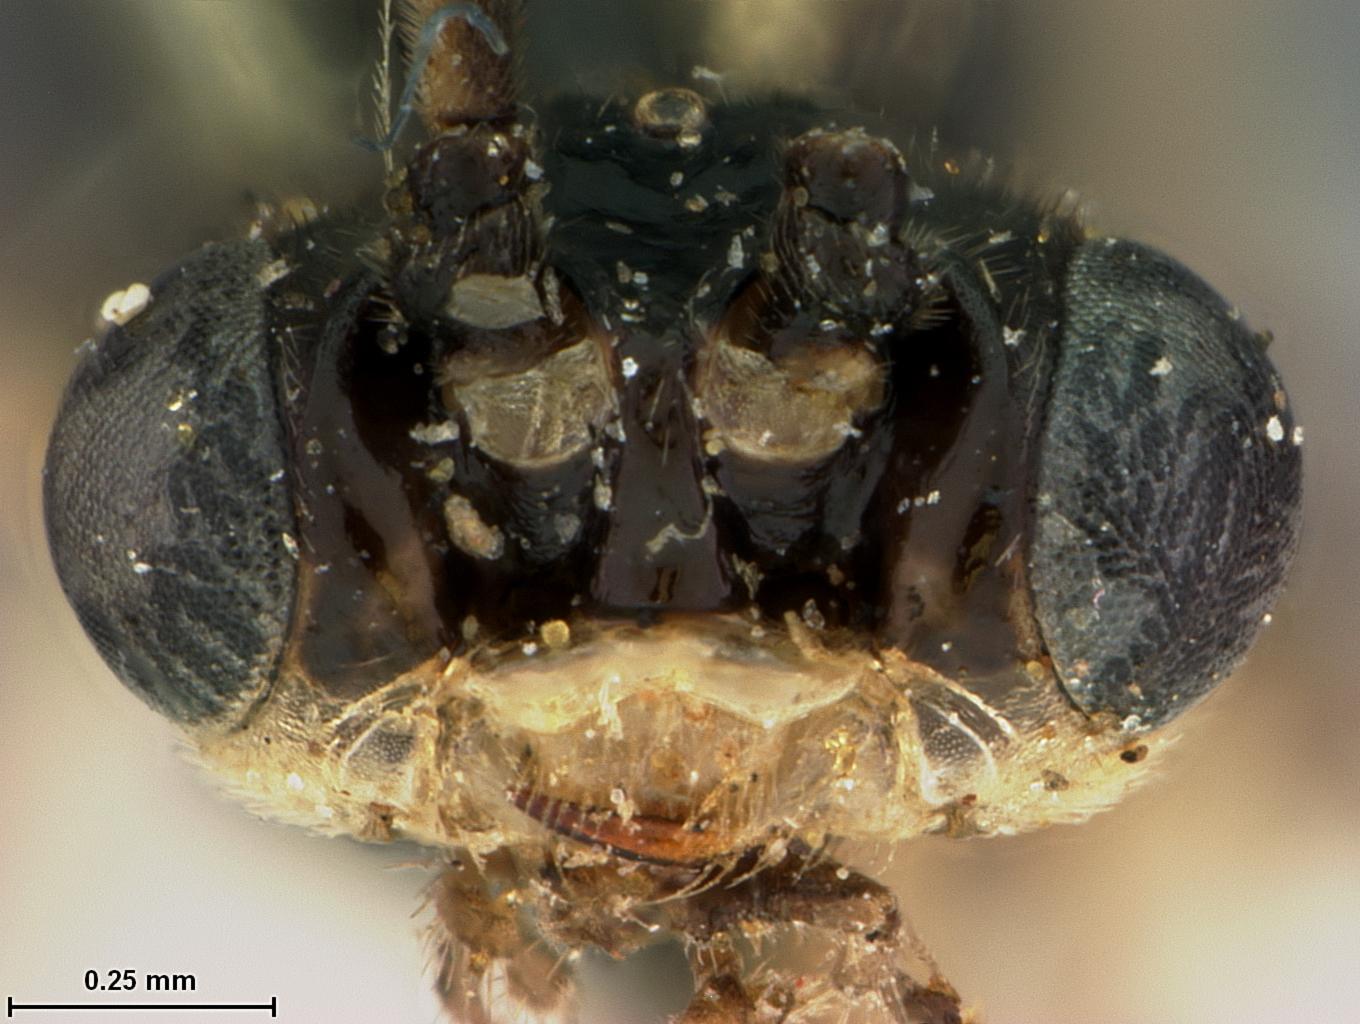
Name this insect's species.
Pontania megacephala
